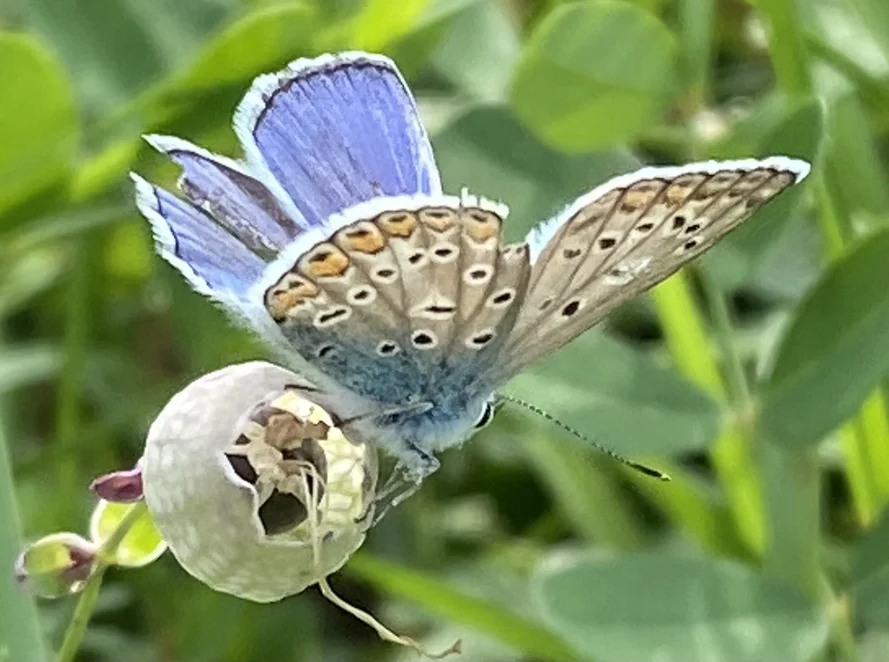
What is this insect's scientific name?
Polyommatus icarus
